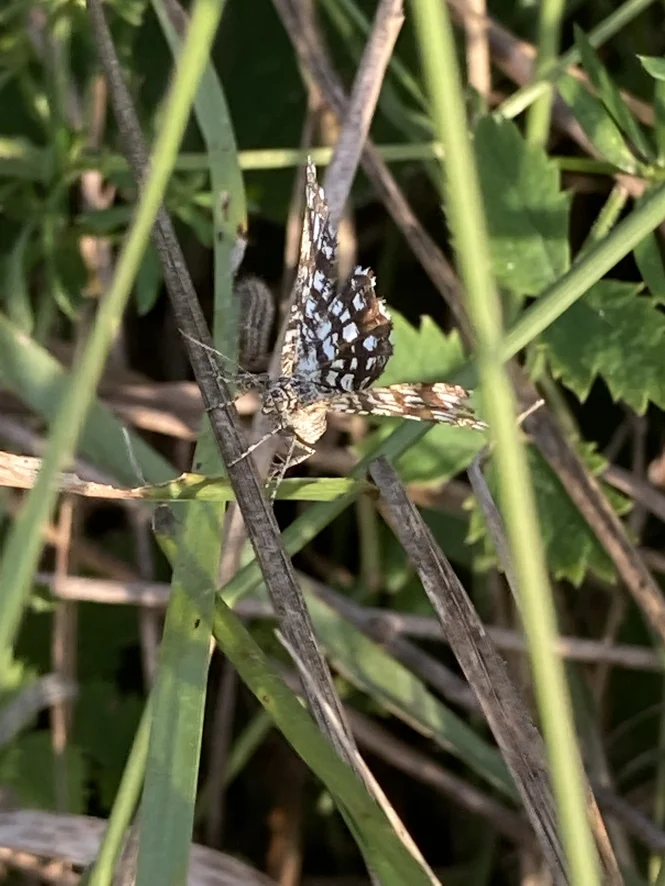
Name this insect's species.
Chiasmia clathrata
